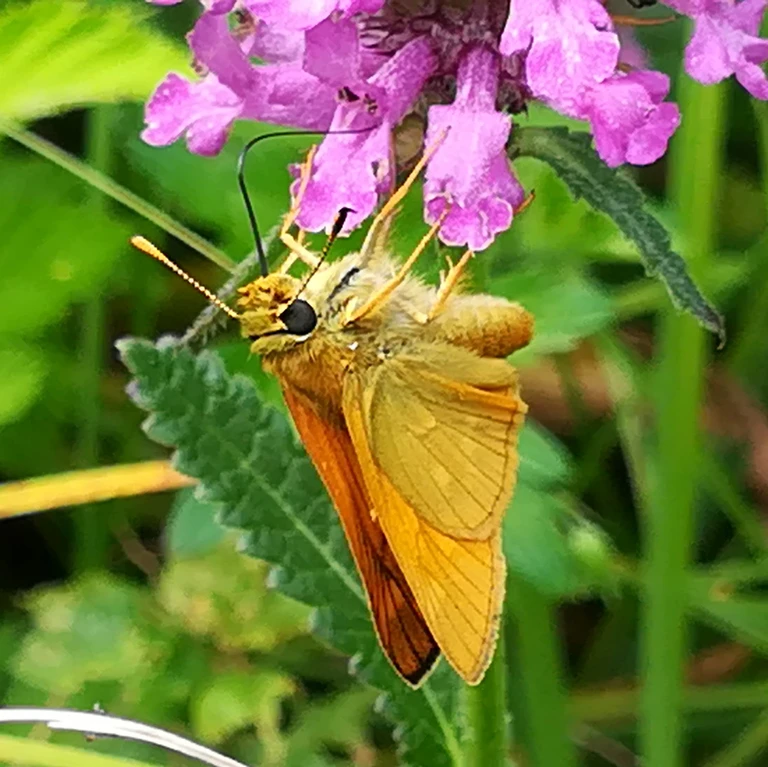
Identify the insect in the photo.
Ochlodes sylvanus (also Ochlodes venata)
